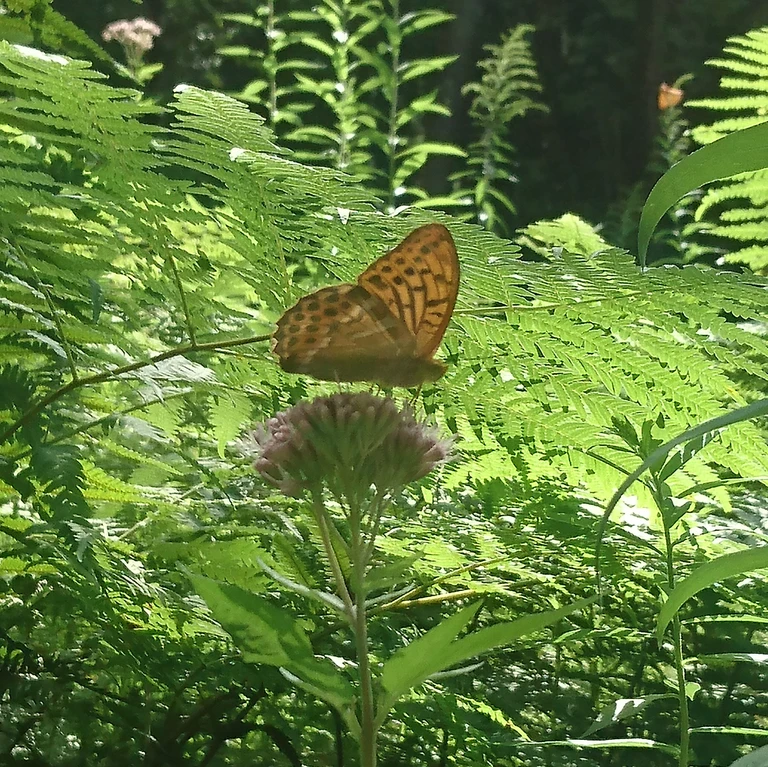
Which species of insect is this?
Argynnis paphia
